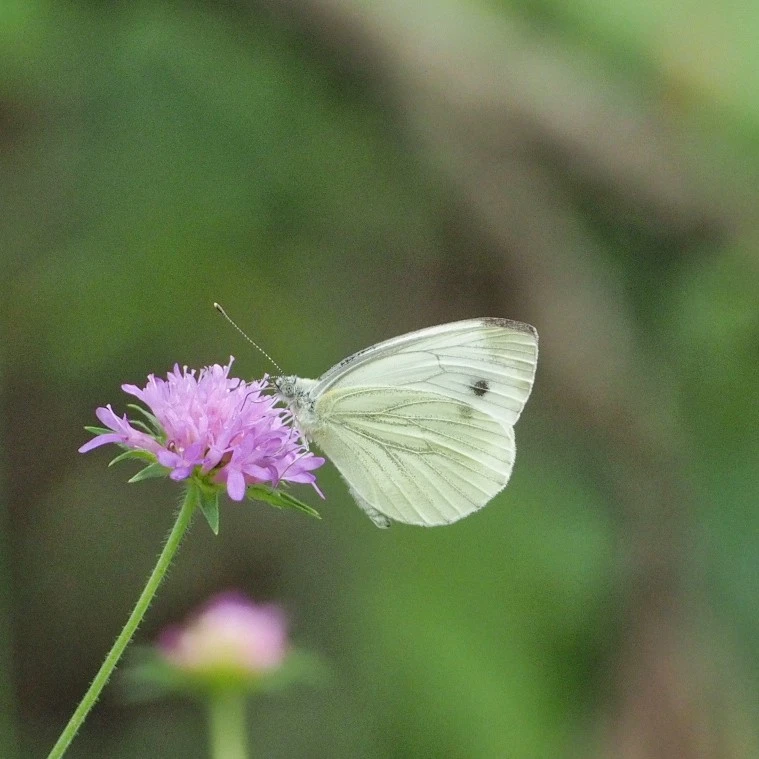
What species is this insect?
Pieris napi
